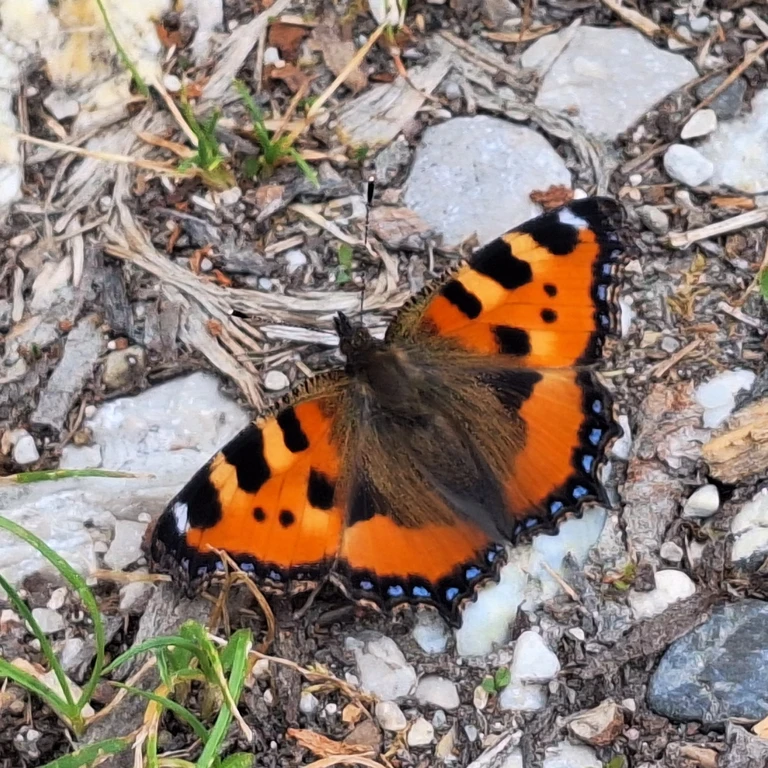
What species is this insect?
Aglais urticae
